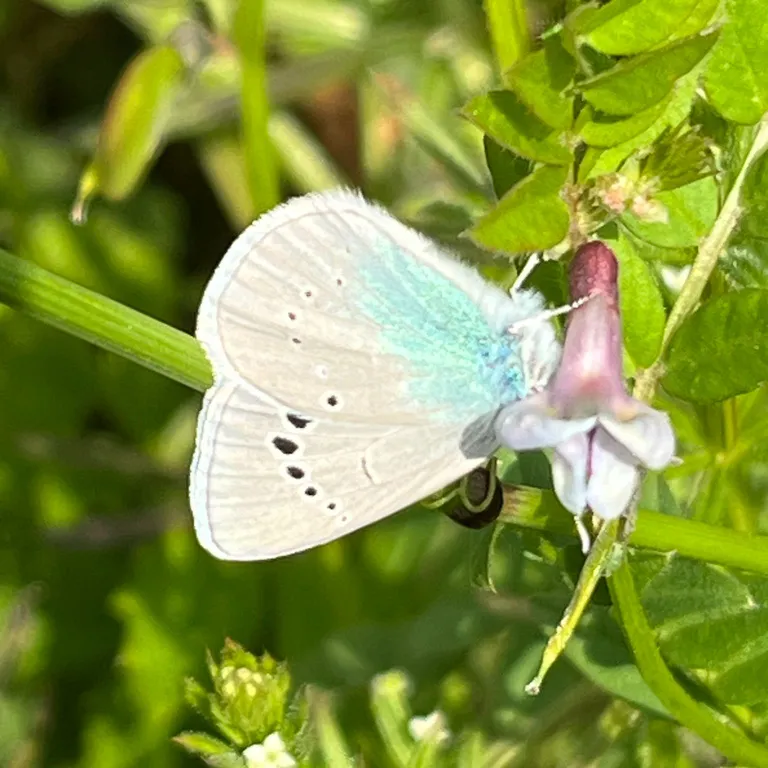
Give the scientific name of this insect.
Glaucopsyche alexis
